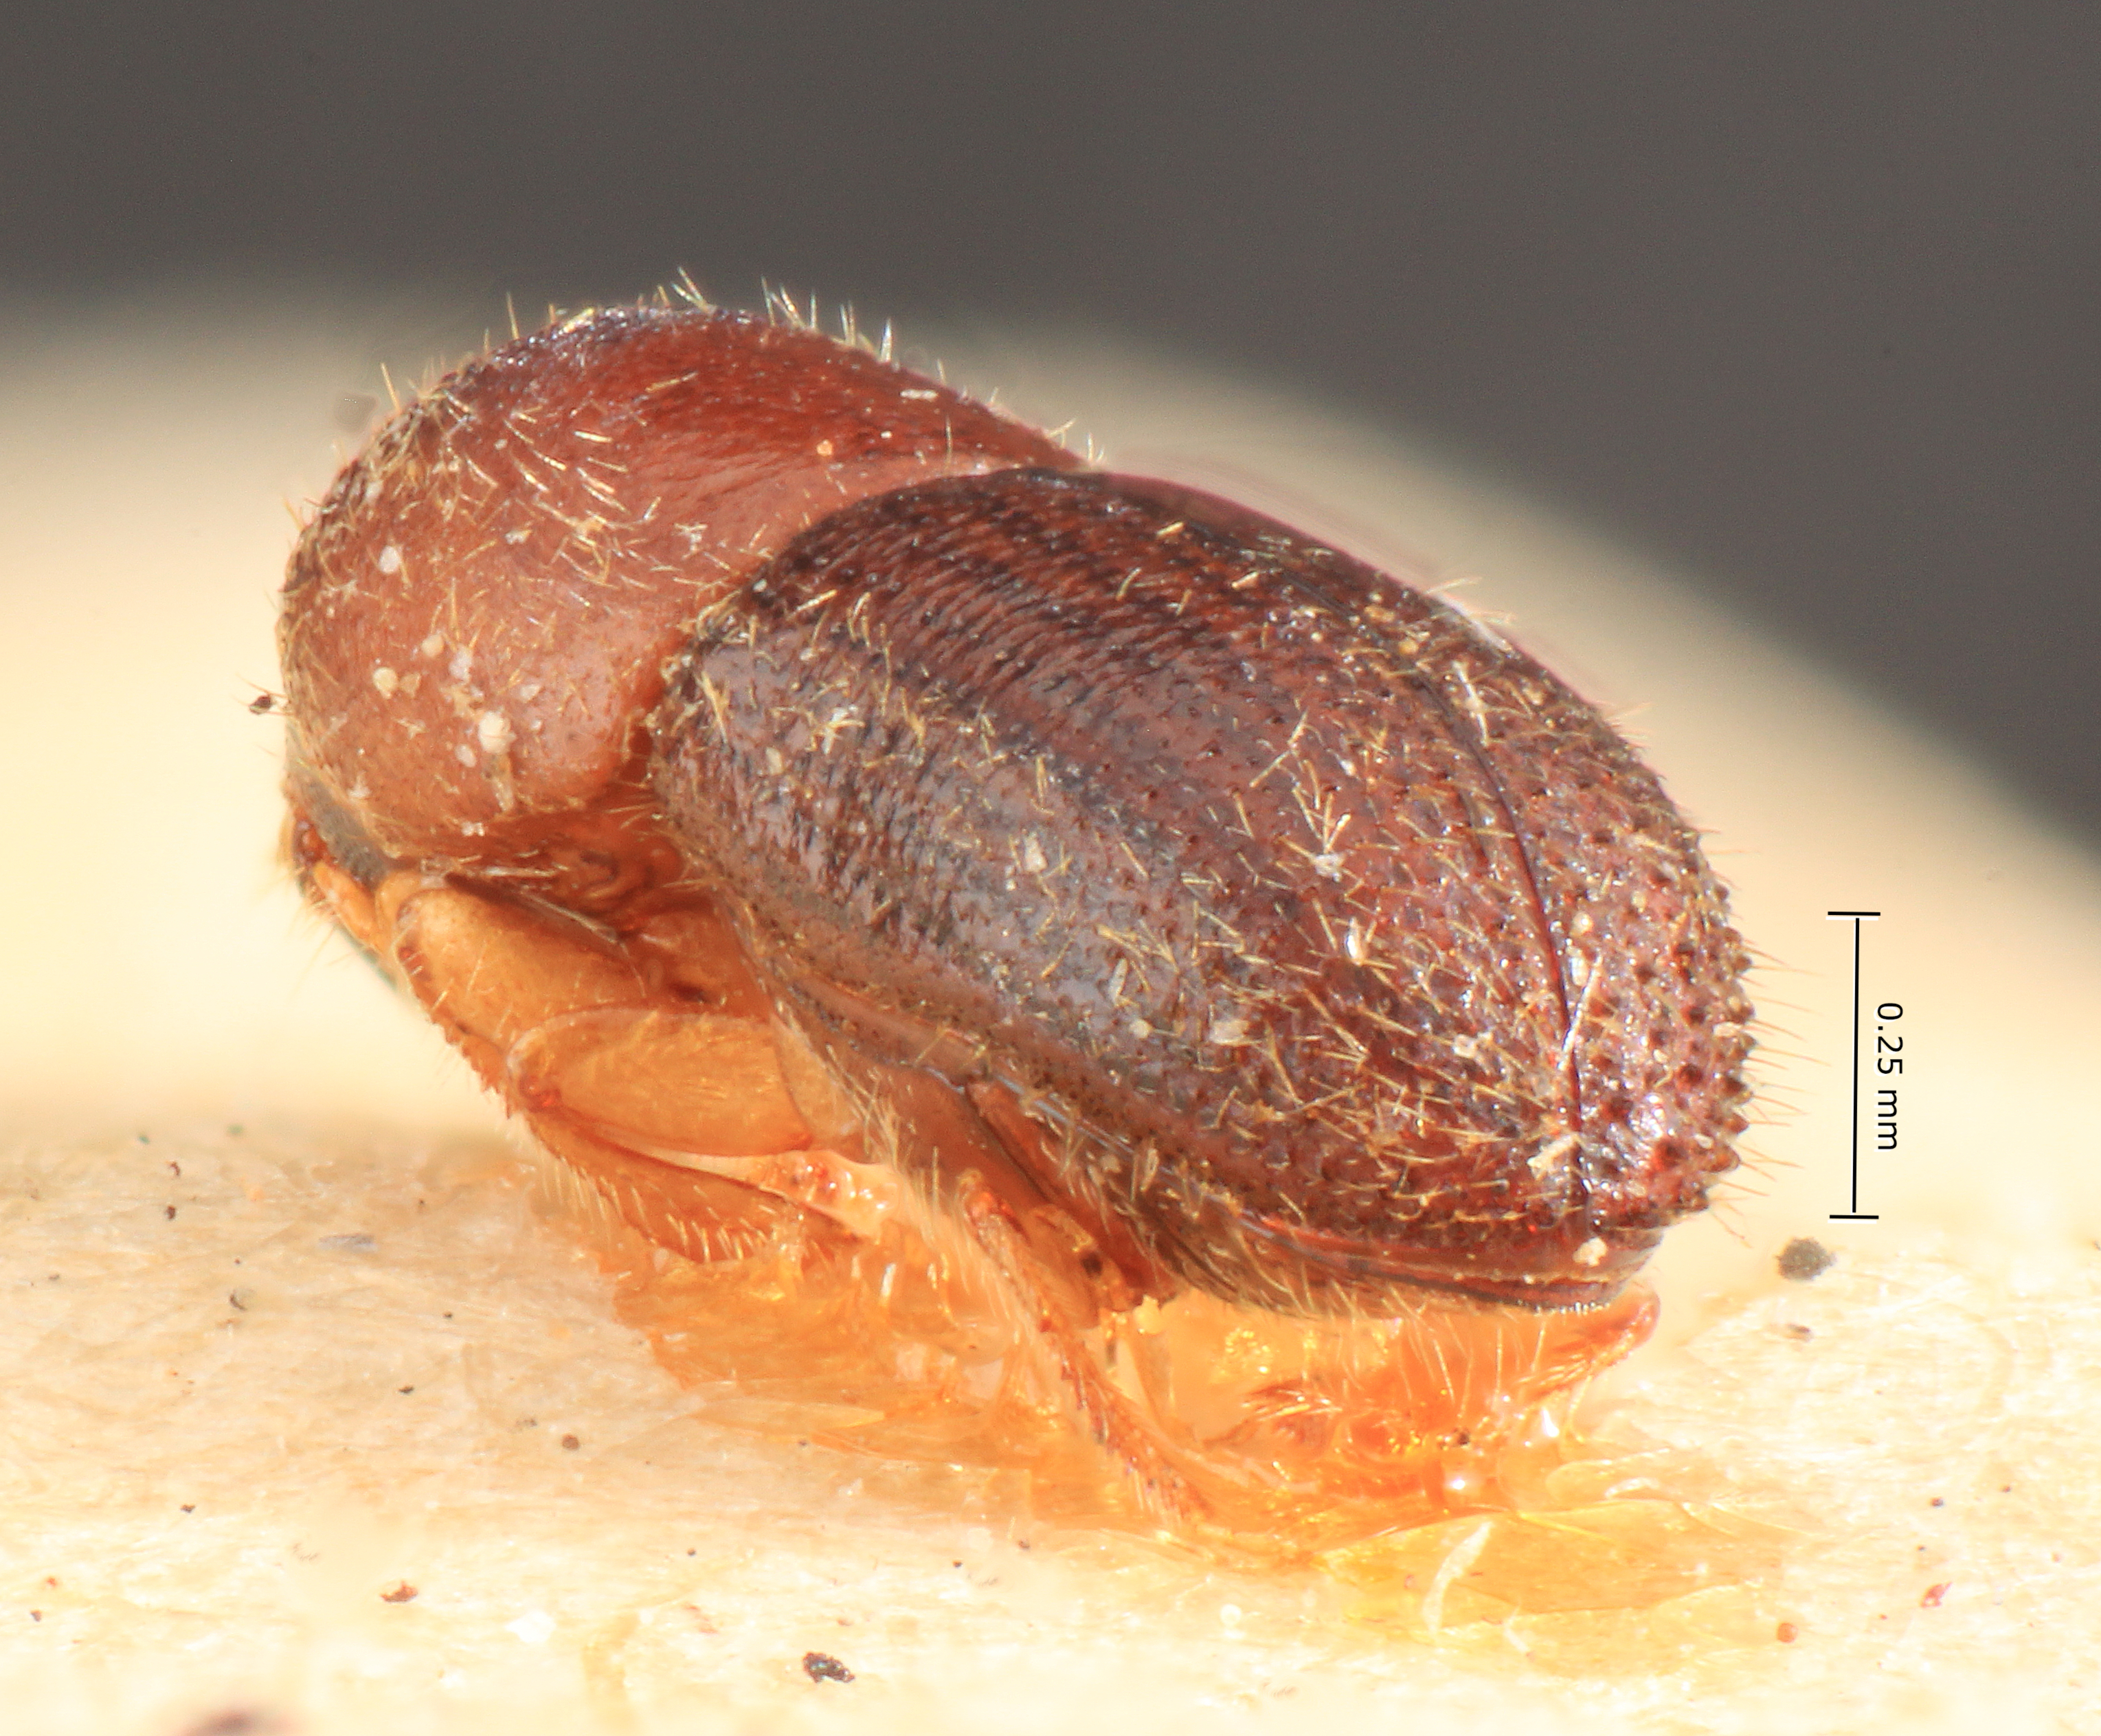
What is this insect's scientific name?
Xyleborus collarti
